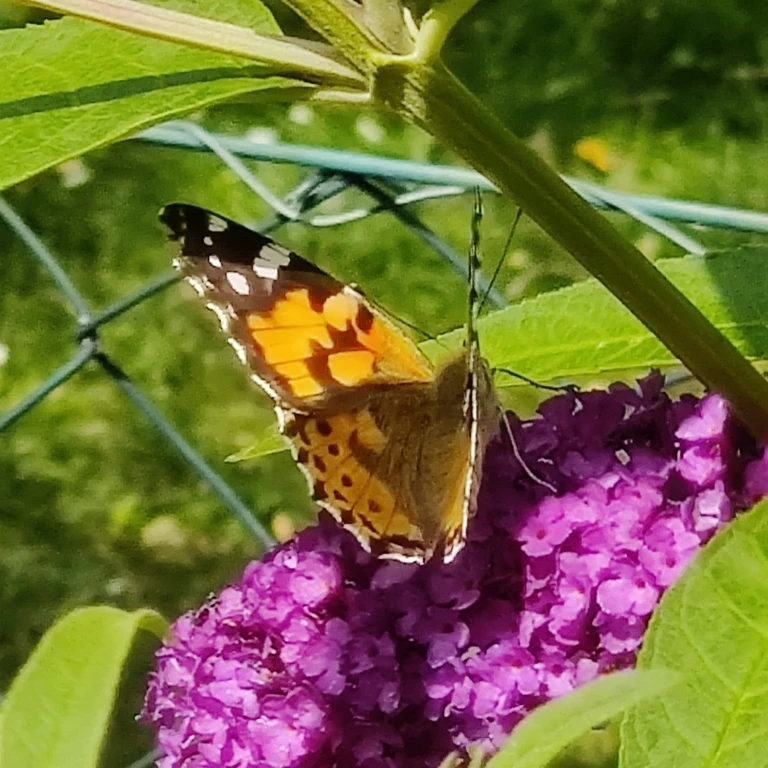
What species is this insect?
Vanessa cardui
